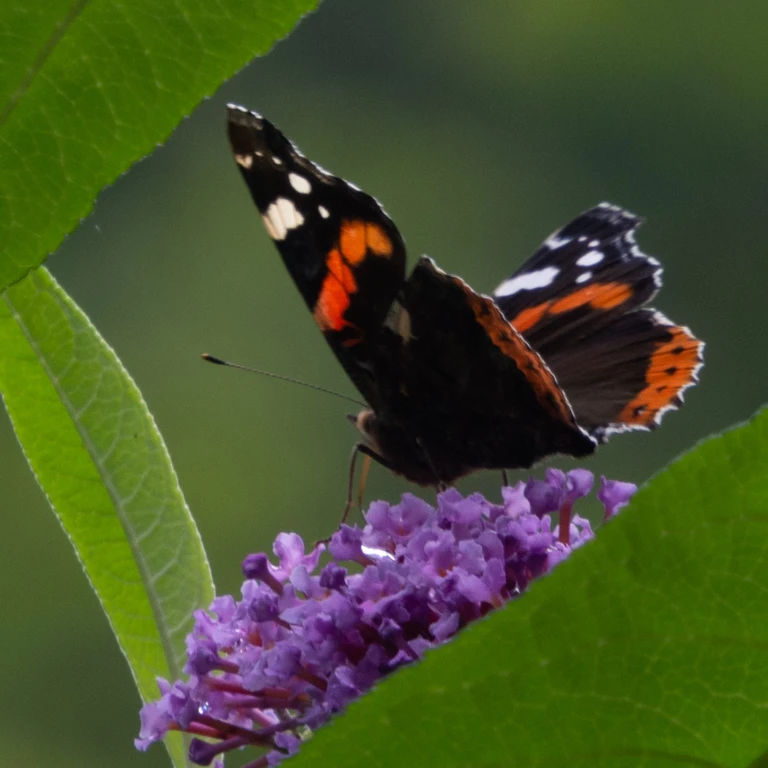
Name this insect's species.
Vanessa atalanta
